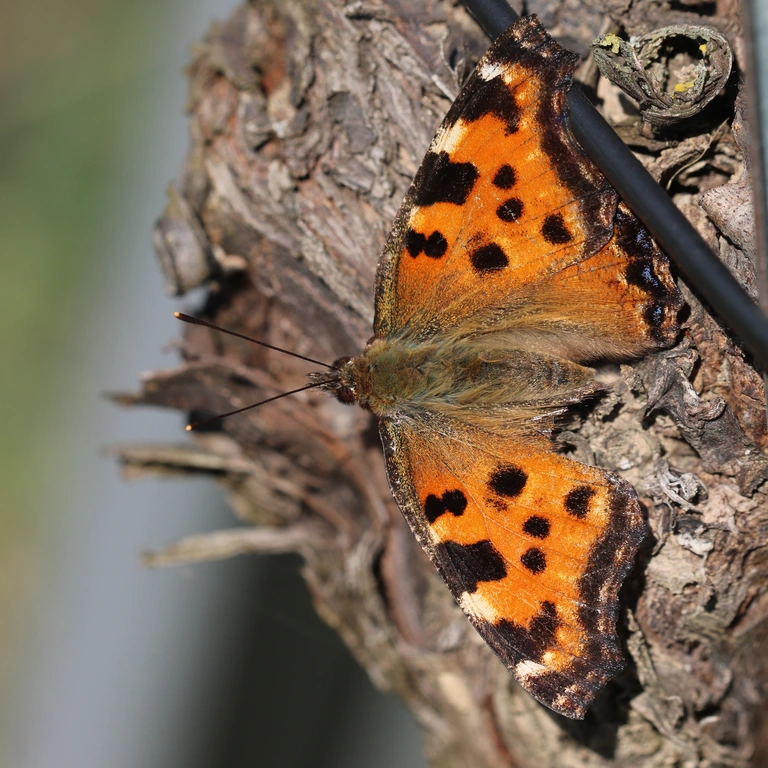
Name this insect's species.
Nymphalis polychloros
